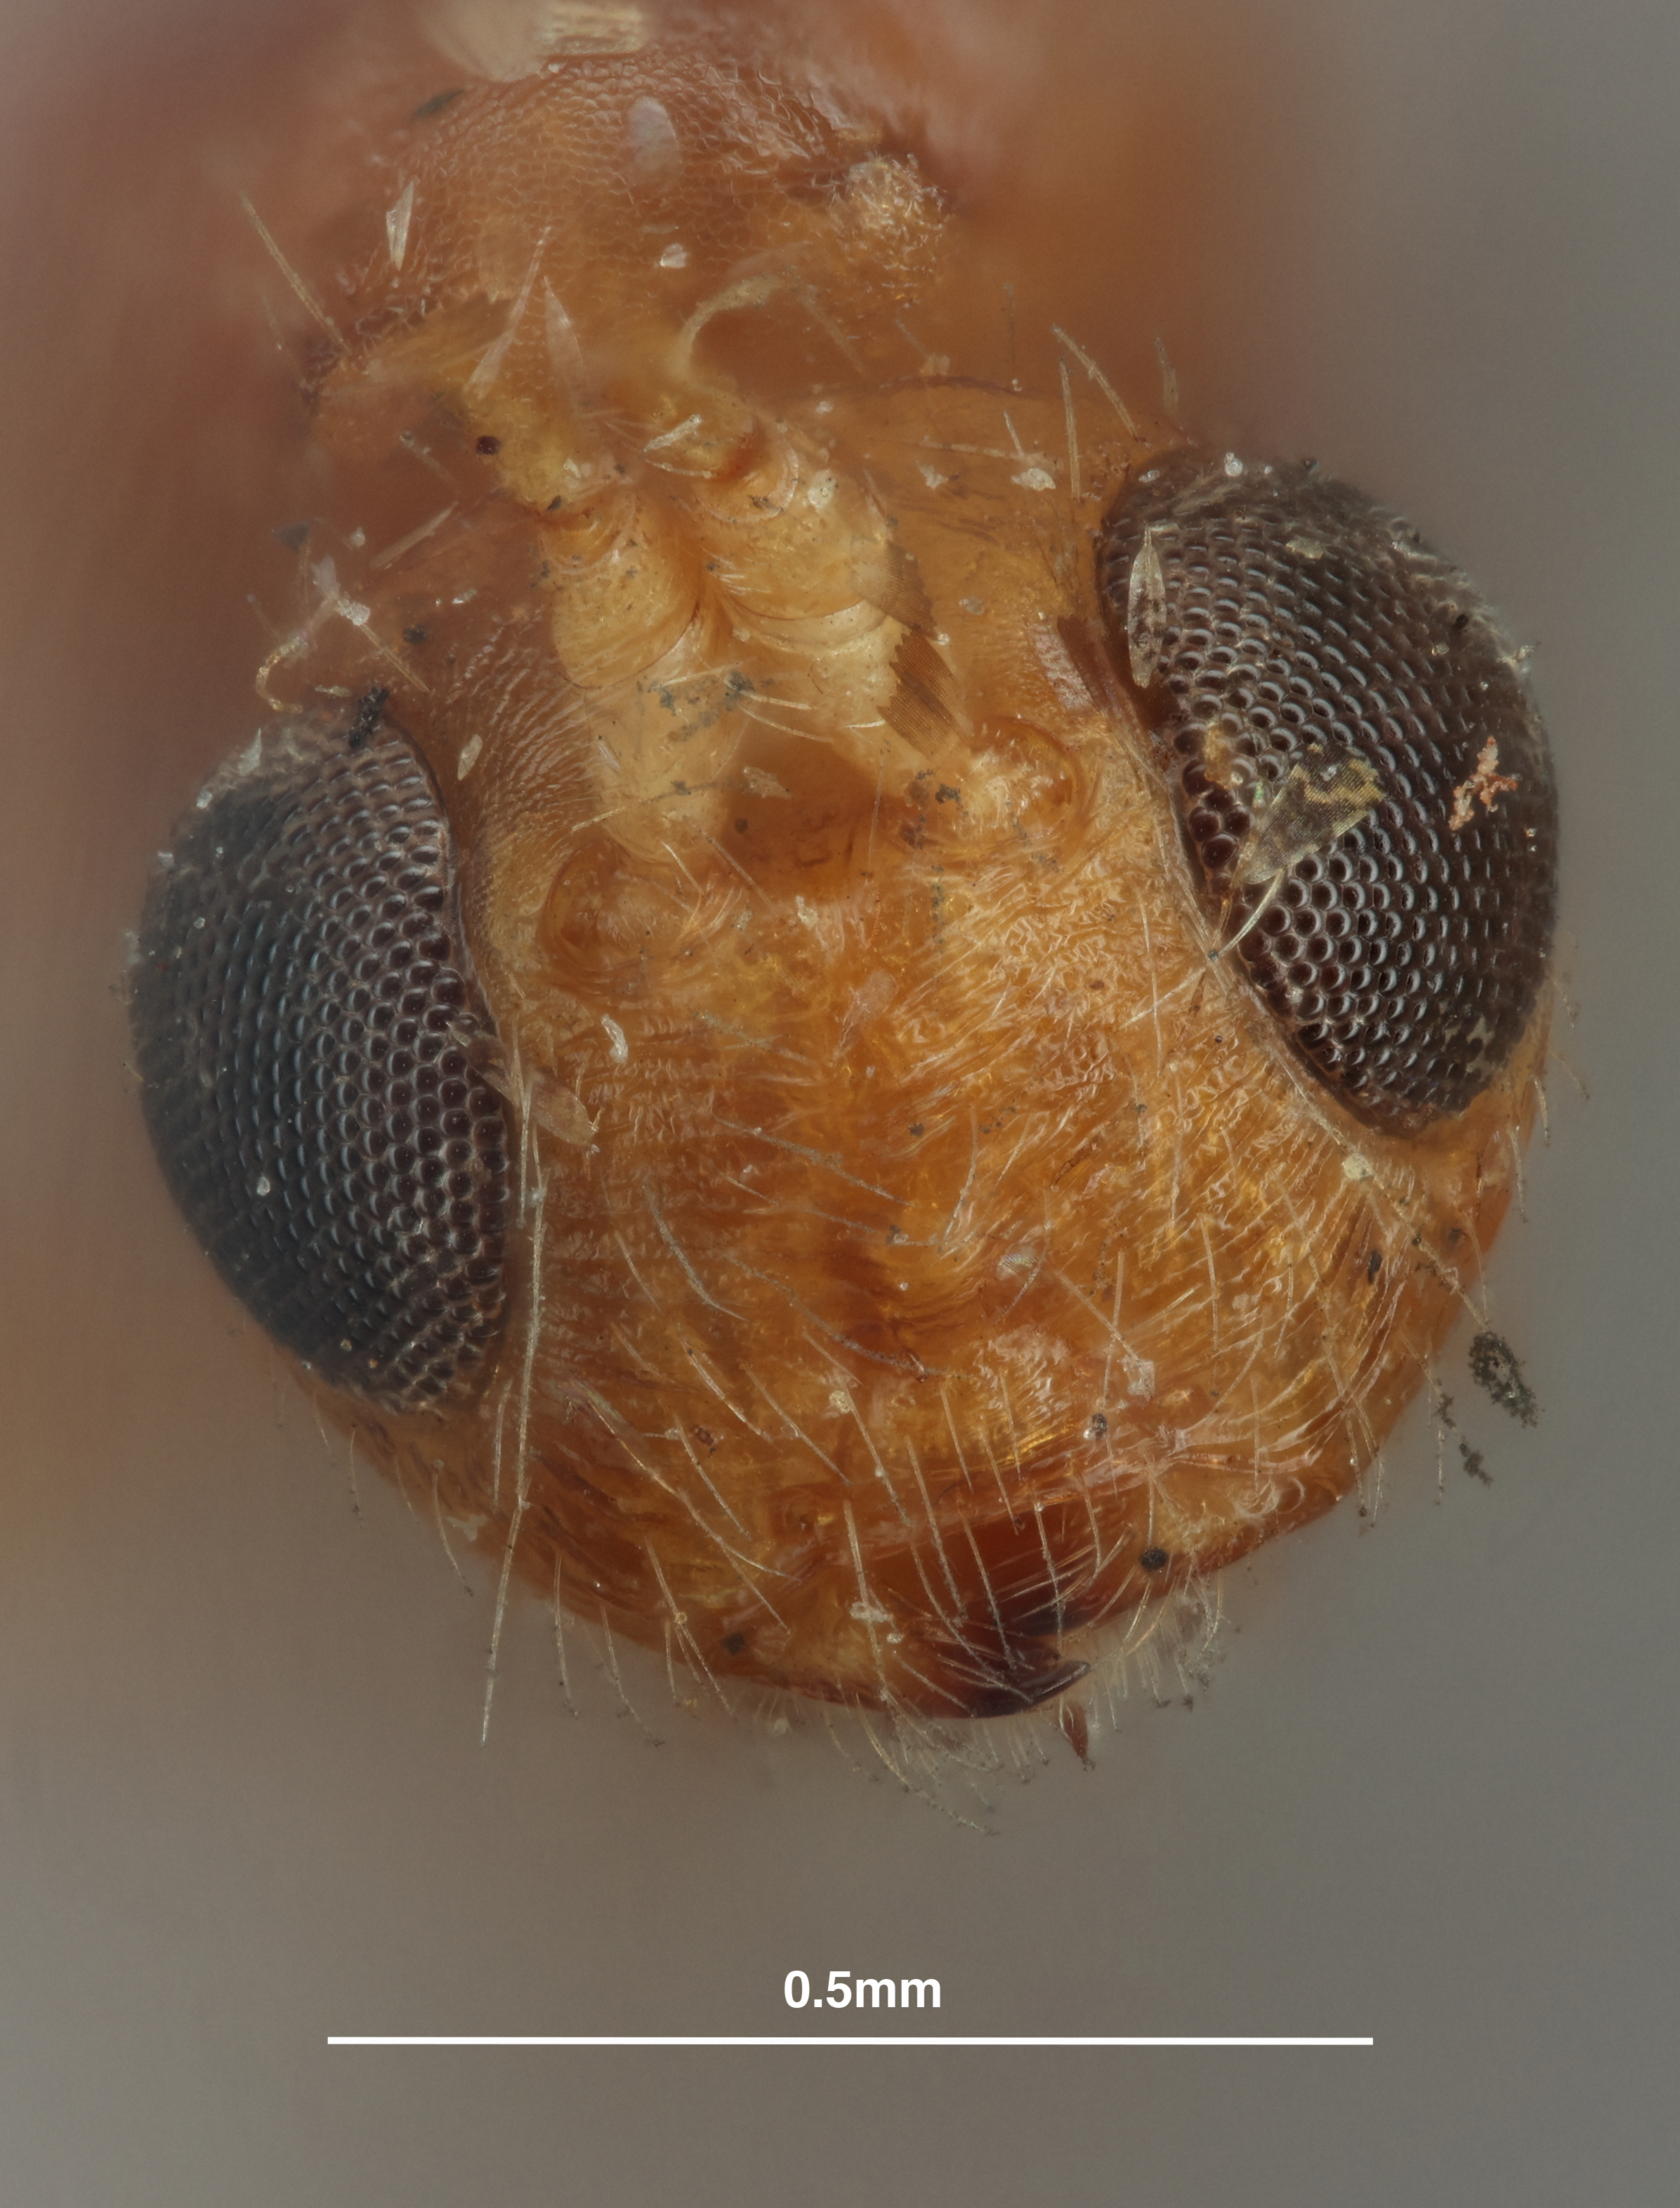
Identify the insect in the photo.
Spathius vindicius
